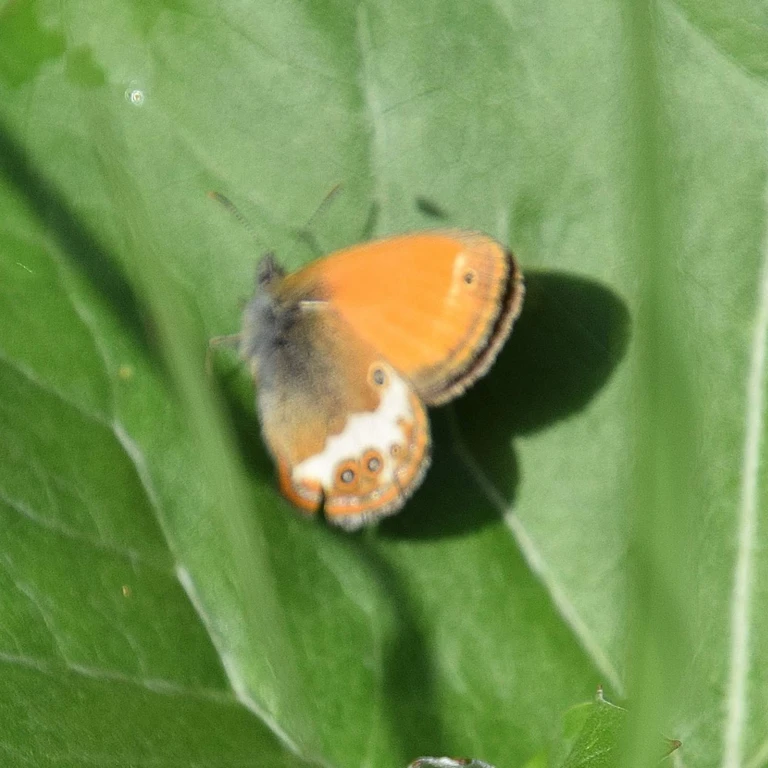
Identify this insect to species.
Coenonympha arcania
